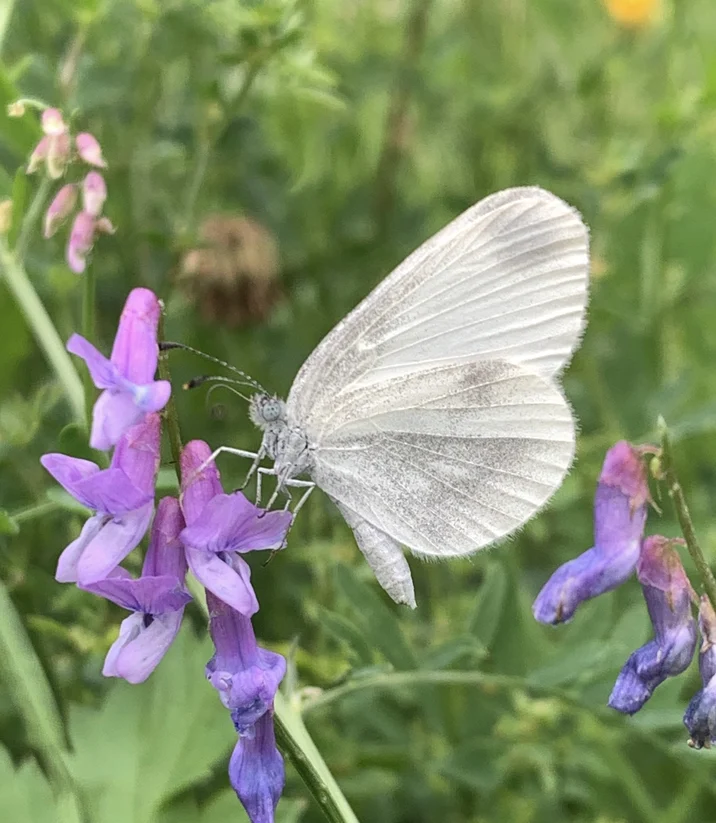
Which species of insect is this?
Leptidea sinapis/juvernica
